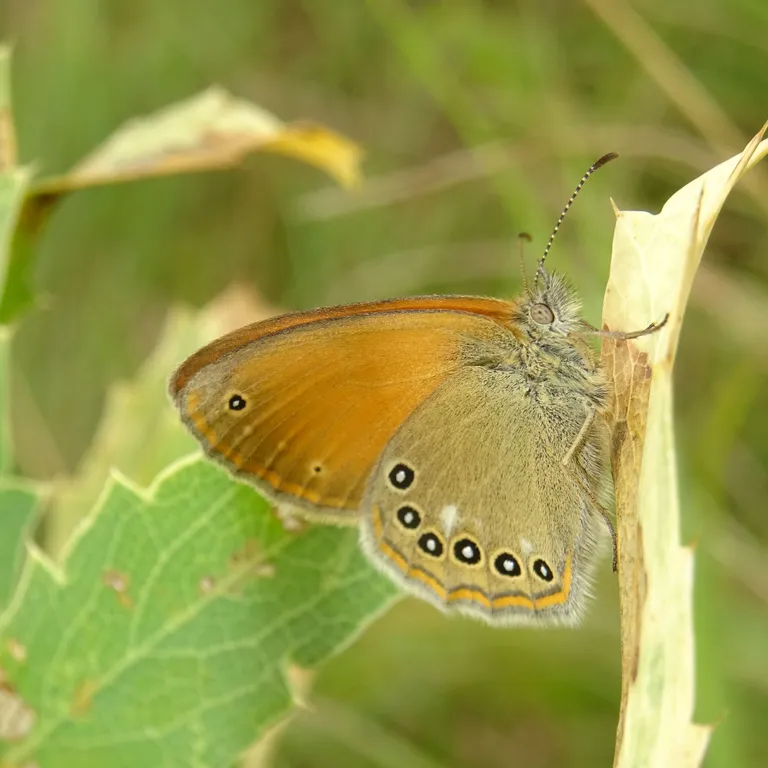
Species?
Coenonympha glycerion (also Coenonympha iphis)
